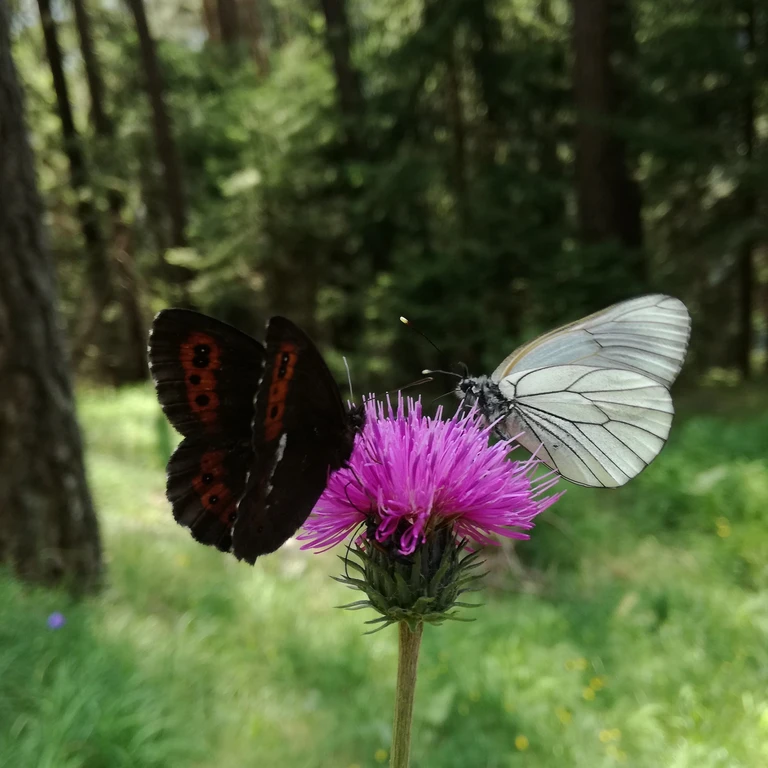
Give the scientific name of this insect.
Aporia crataegi
